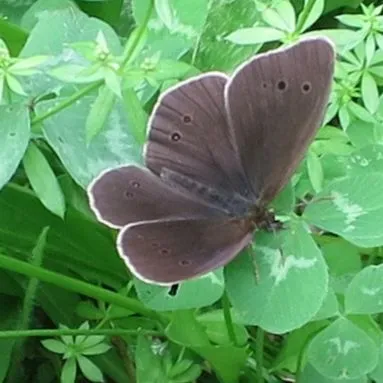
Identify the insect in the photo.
Aphantopus hyperantus
